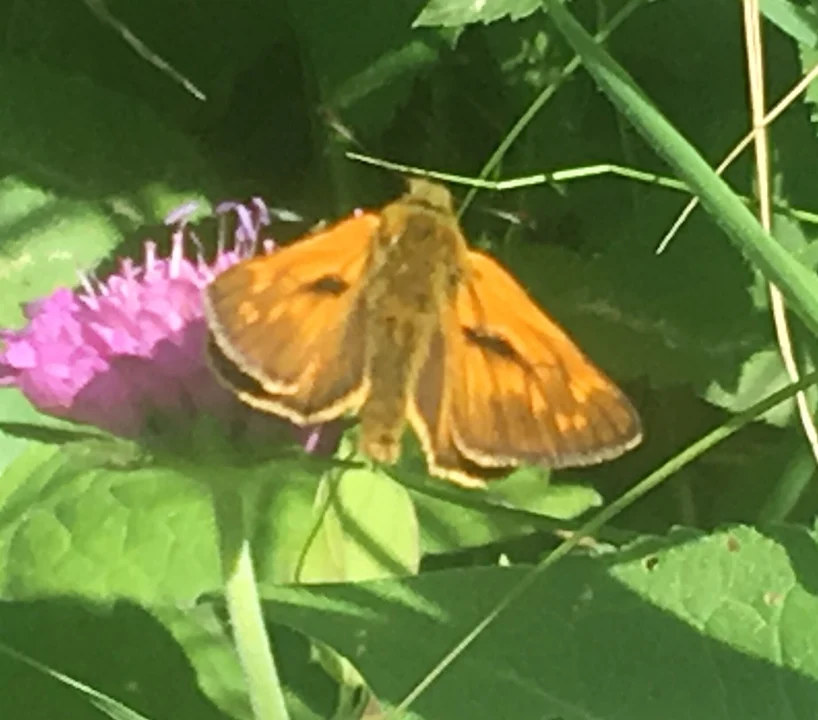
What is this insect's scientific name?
Ochlodes sylvanus (also Ochlodes venata)
